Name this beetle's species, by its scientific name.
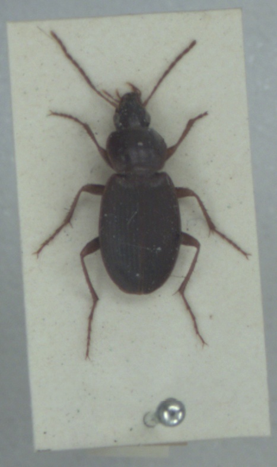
Calathus rotundicollis
